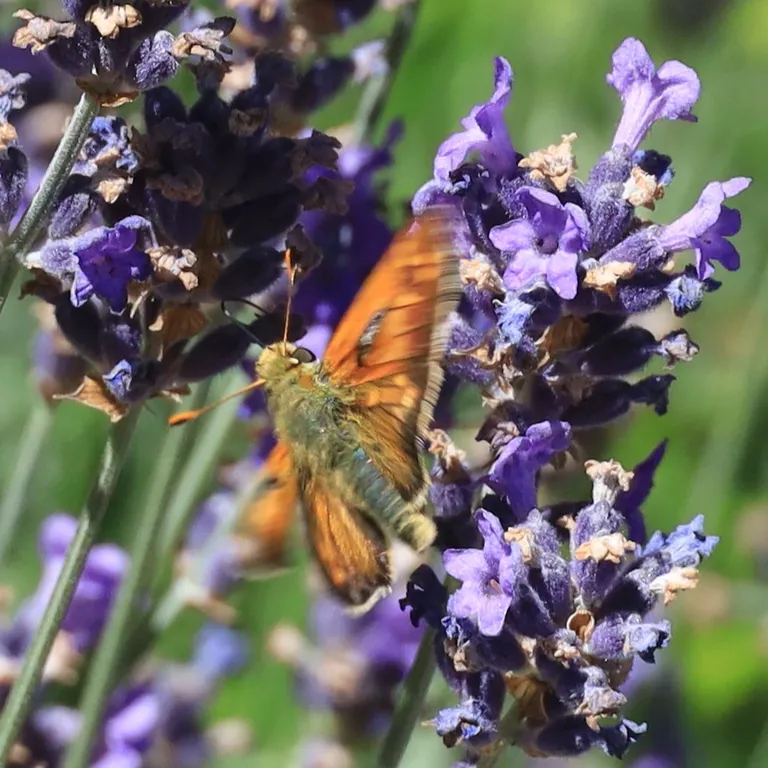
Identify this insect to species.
Hesperia comma
